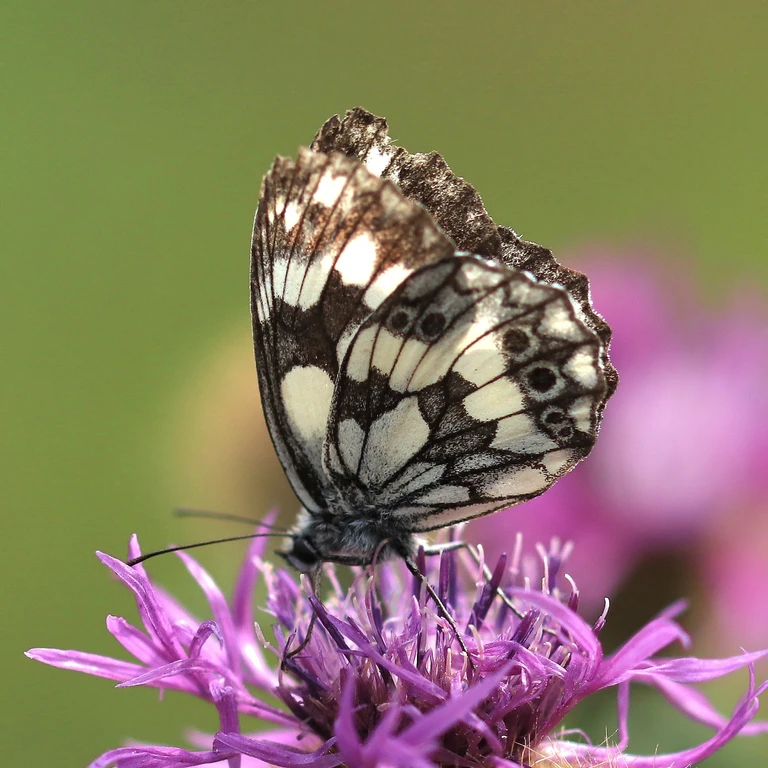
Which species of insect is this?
Melanargia galathea
